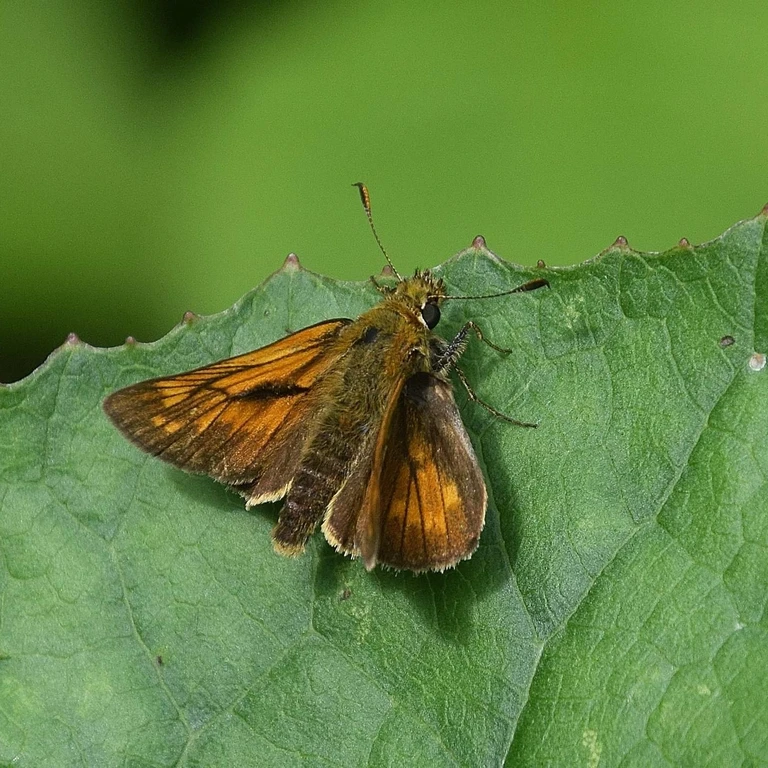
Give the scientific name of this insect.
Ochlodes sylvanus (also Ochlodes venata)
